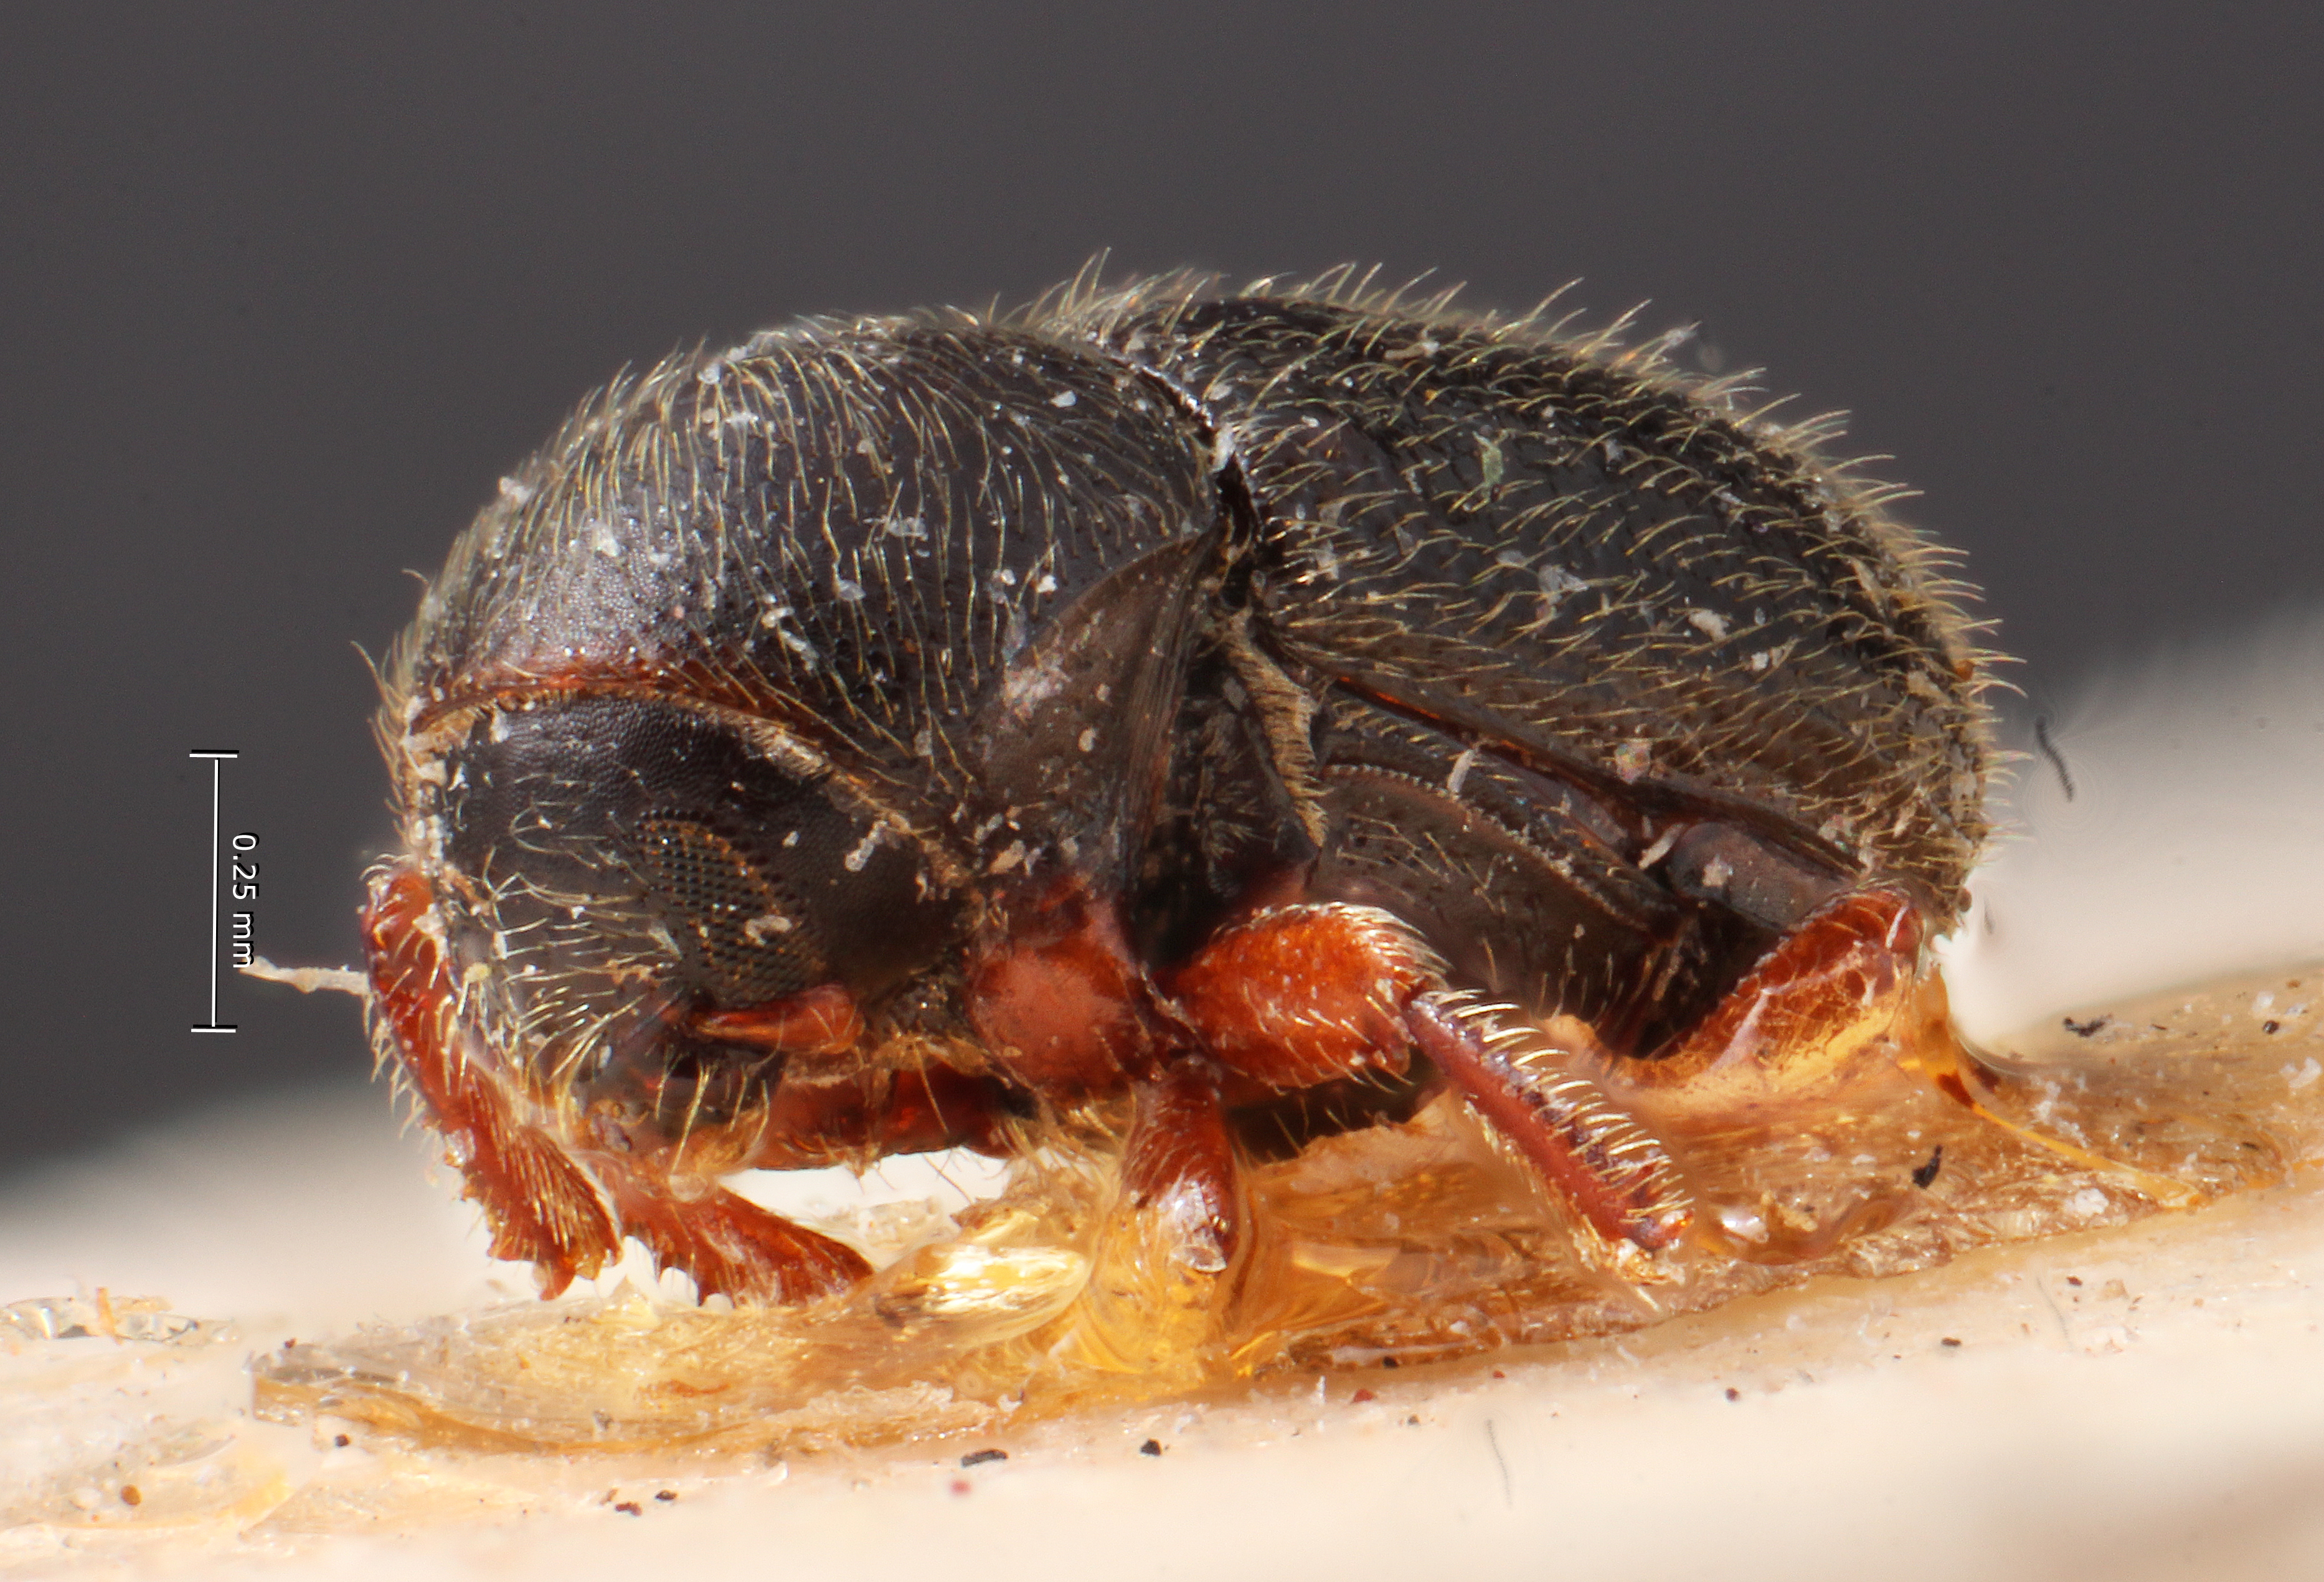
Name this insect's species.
Hylocurosoma elongatum
